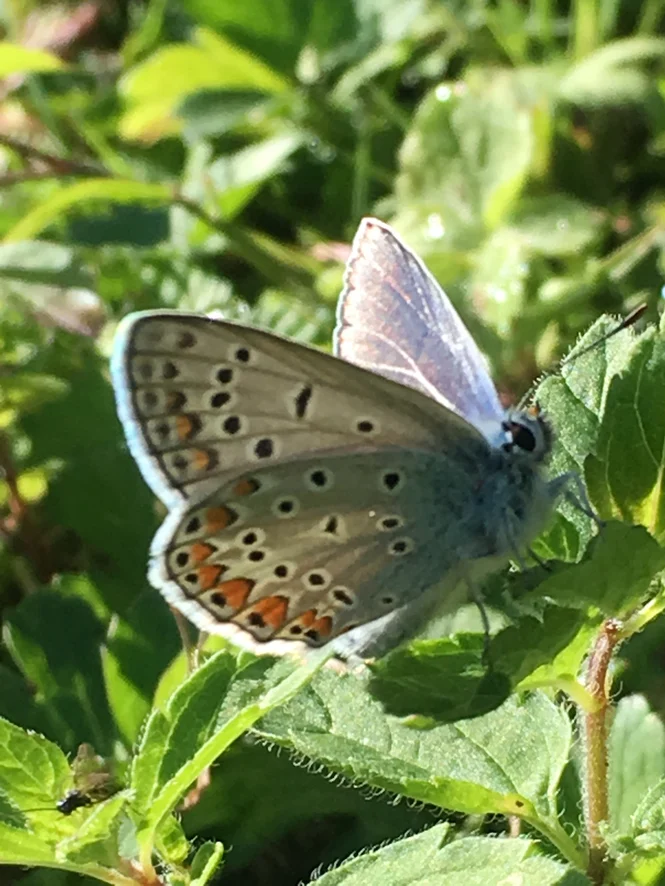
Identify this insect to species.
Polyommatus icarus
